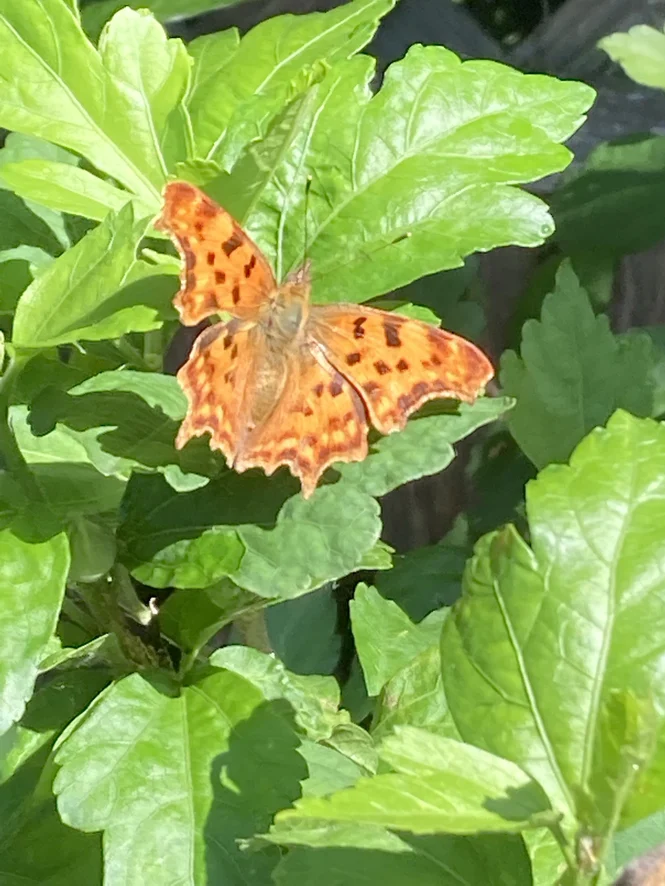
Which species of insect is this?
Polygonia c-album
